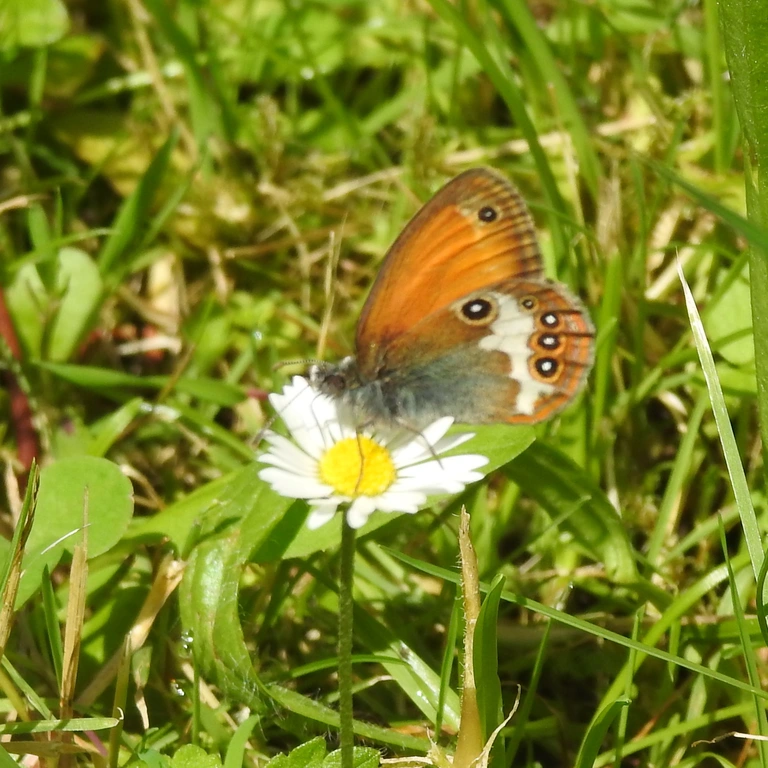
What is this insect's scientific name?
Coenonympha arcania
